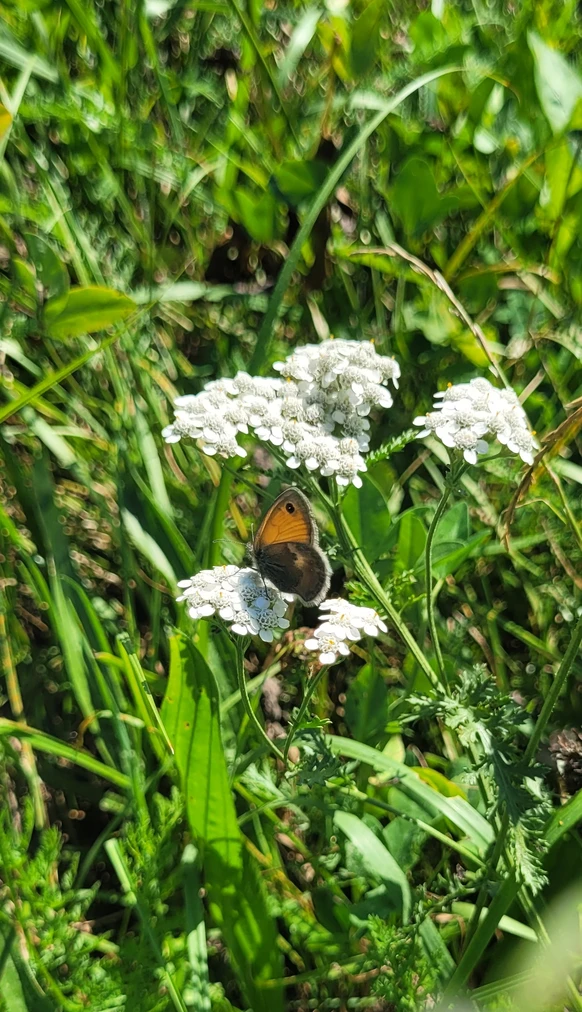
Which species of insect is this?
Coenonympha pamphilus
